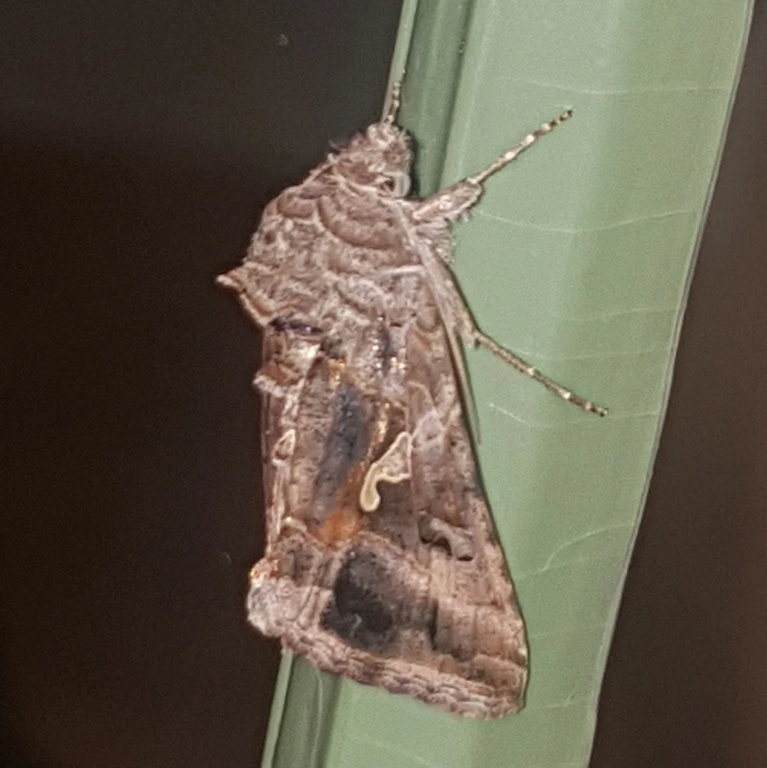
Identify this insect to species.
Autographa gamma
